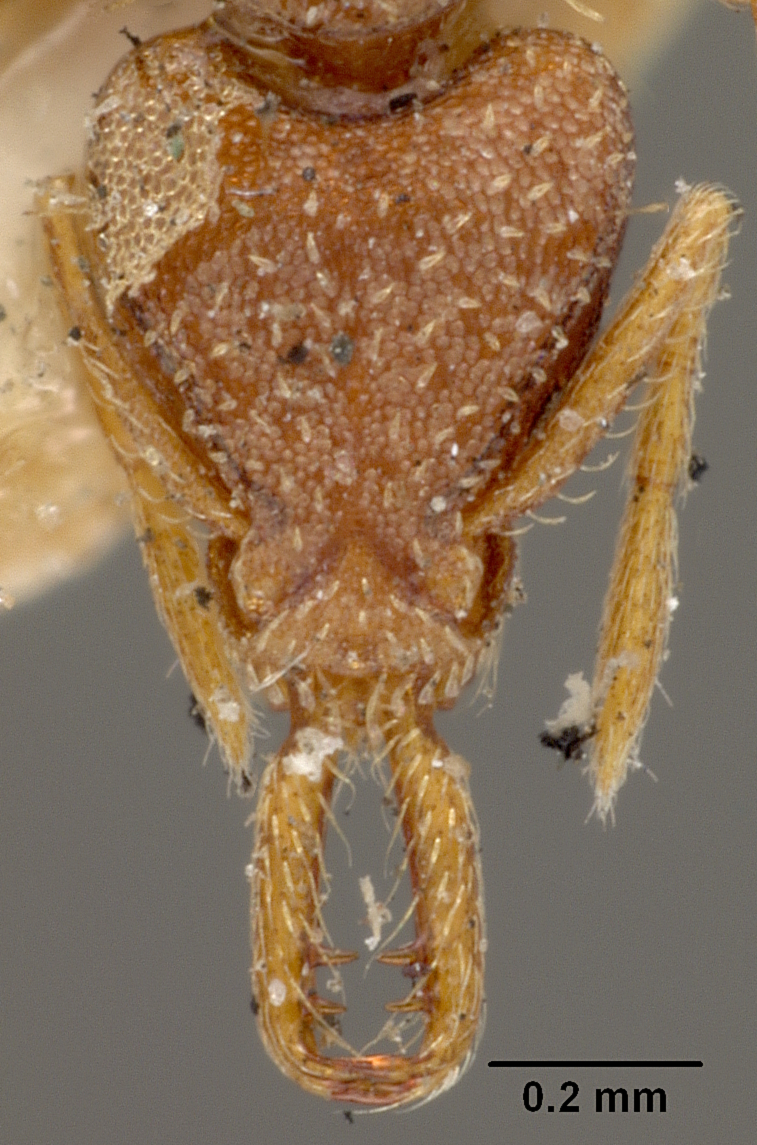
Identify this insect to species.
Strumigenys tridens
